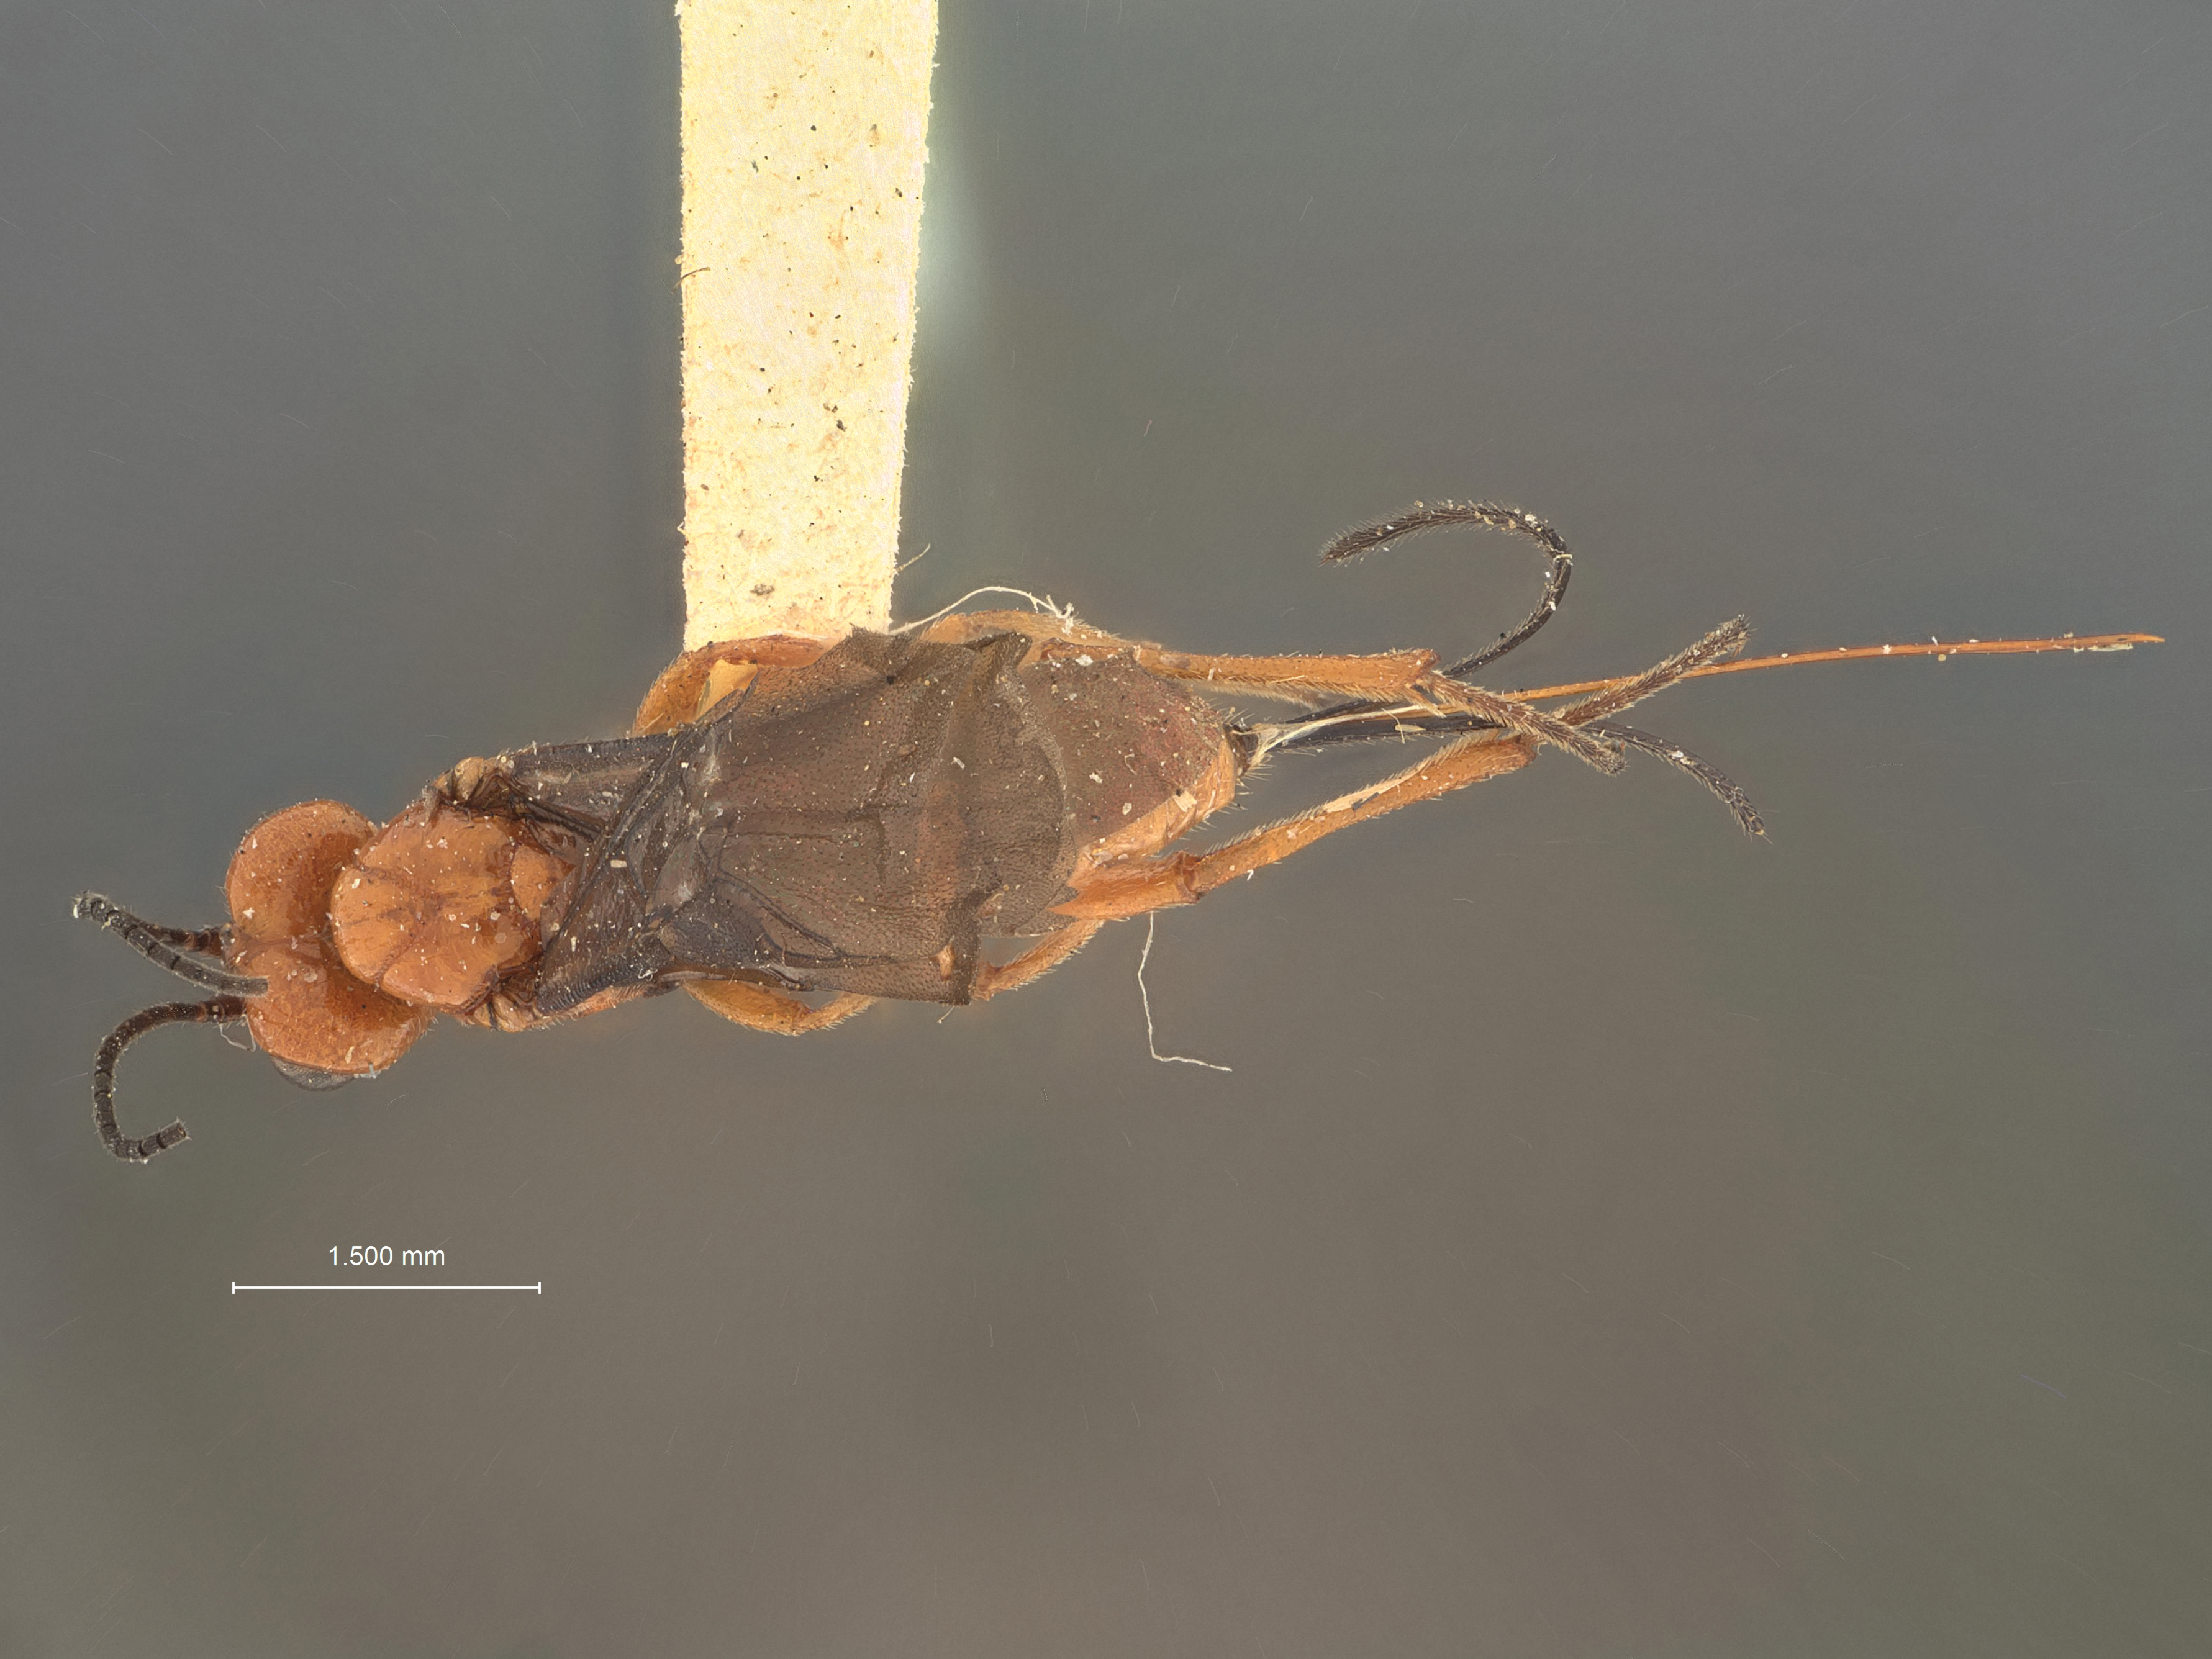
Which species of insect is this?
Bassus laticeps
